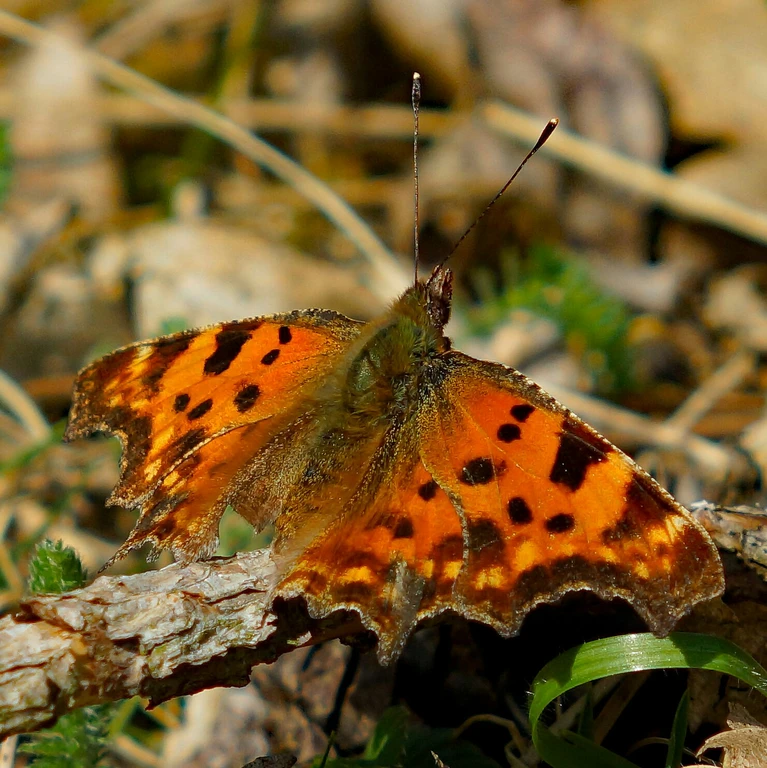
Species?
Polygonia c-album
